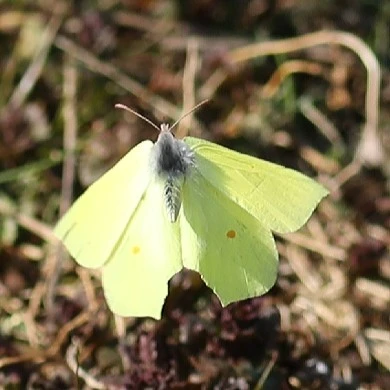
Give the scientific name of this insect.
Gonepteryx rhamni
